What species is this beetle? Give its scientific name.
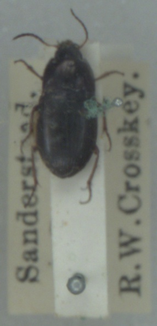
Amara familiaris
